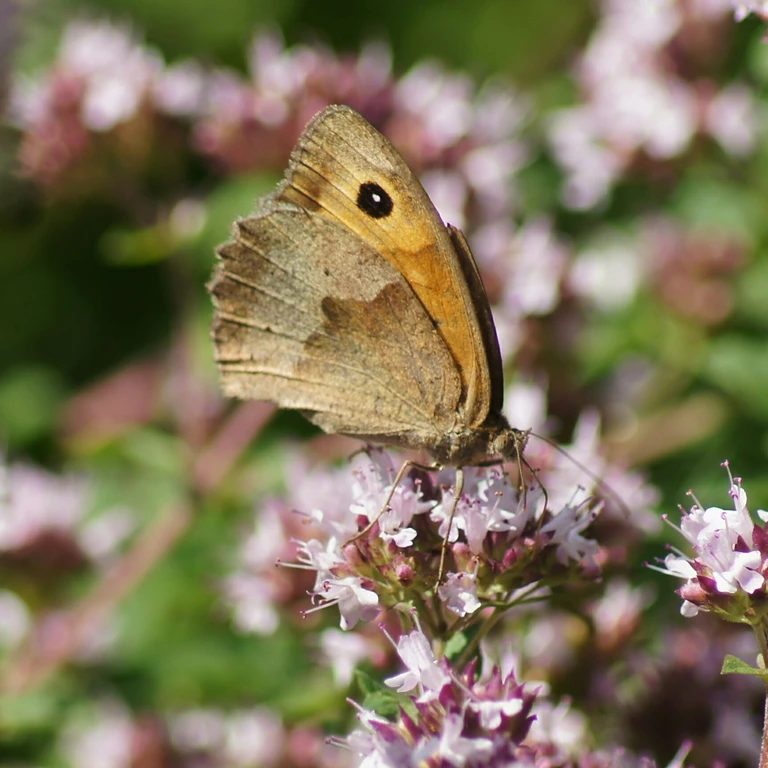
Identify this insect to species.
Maniola jurtina
